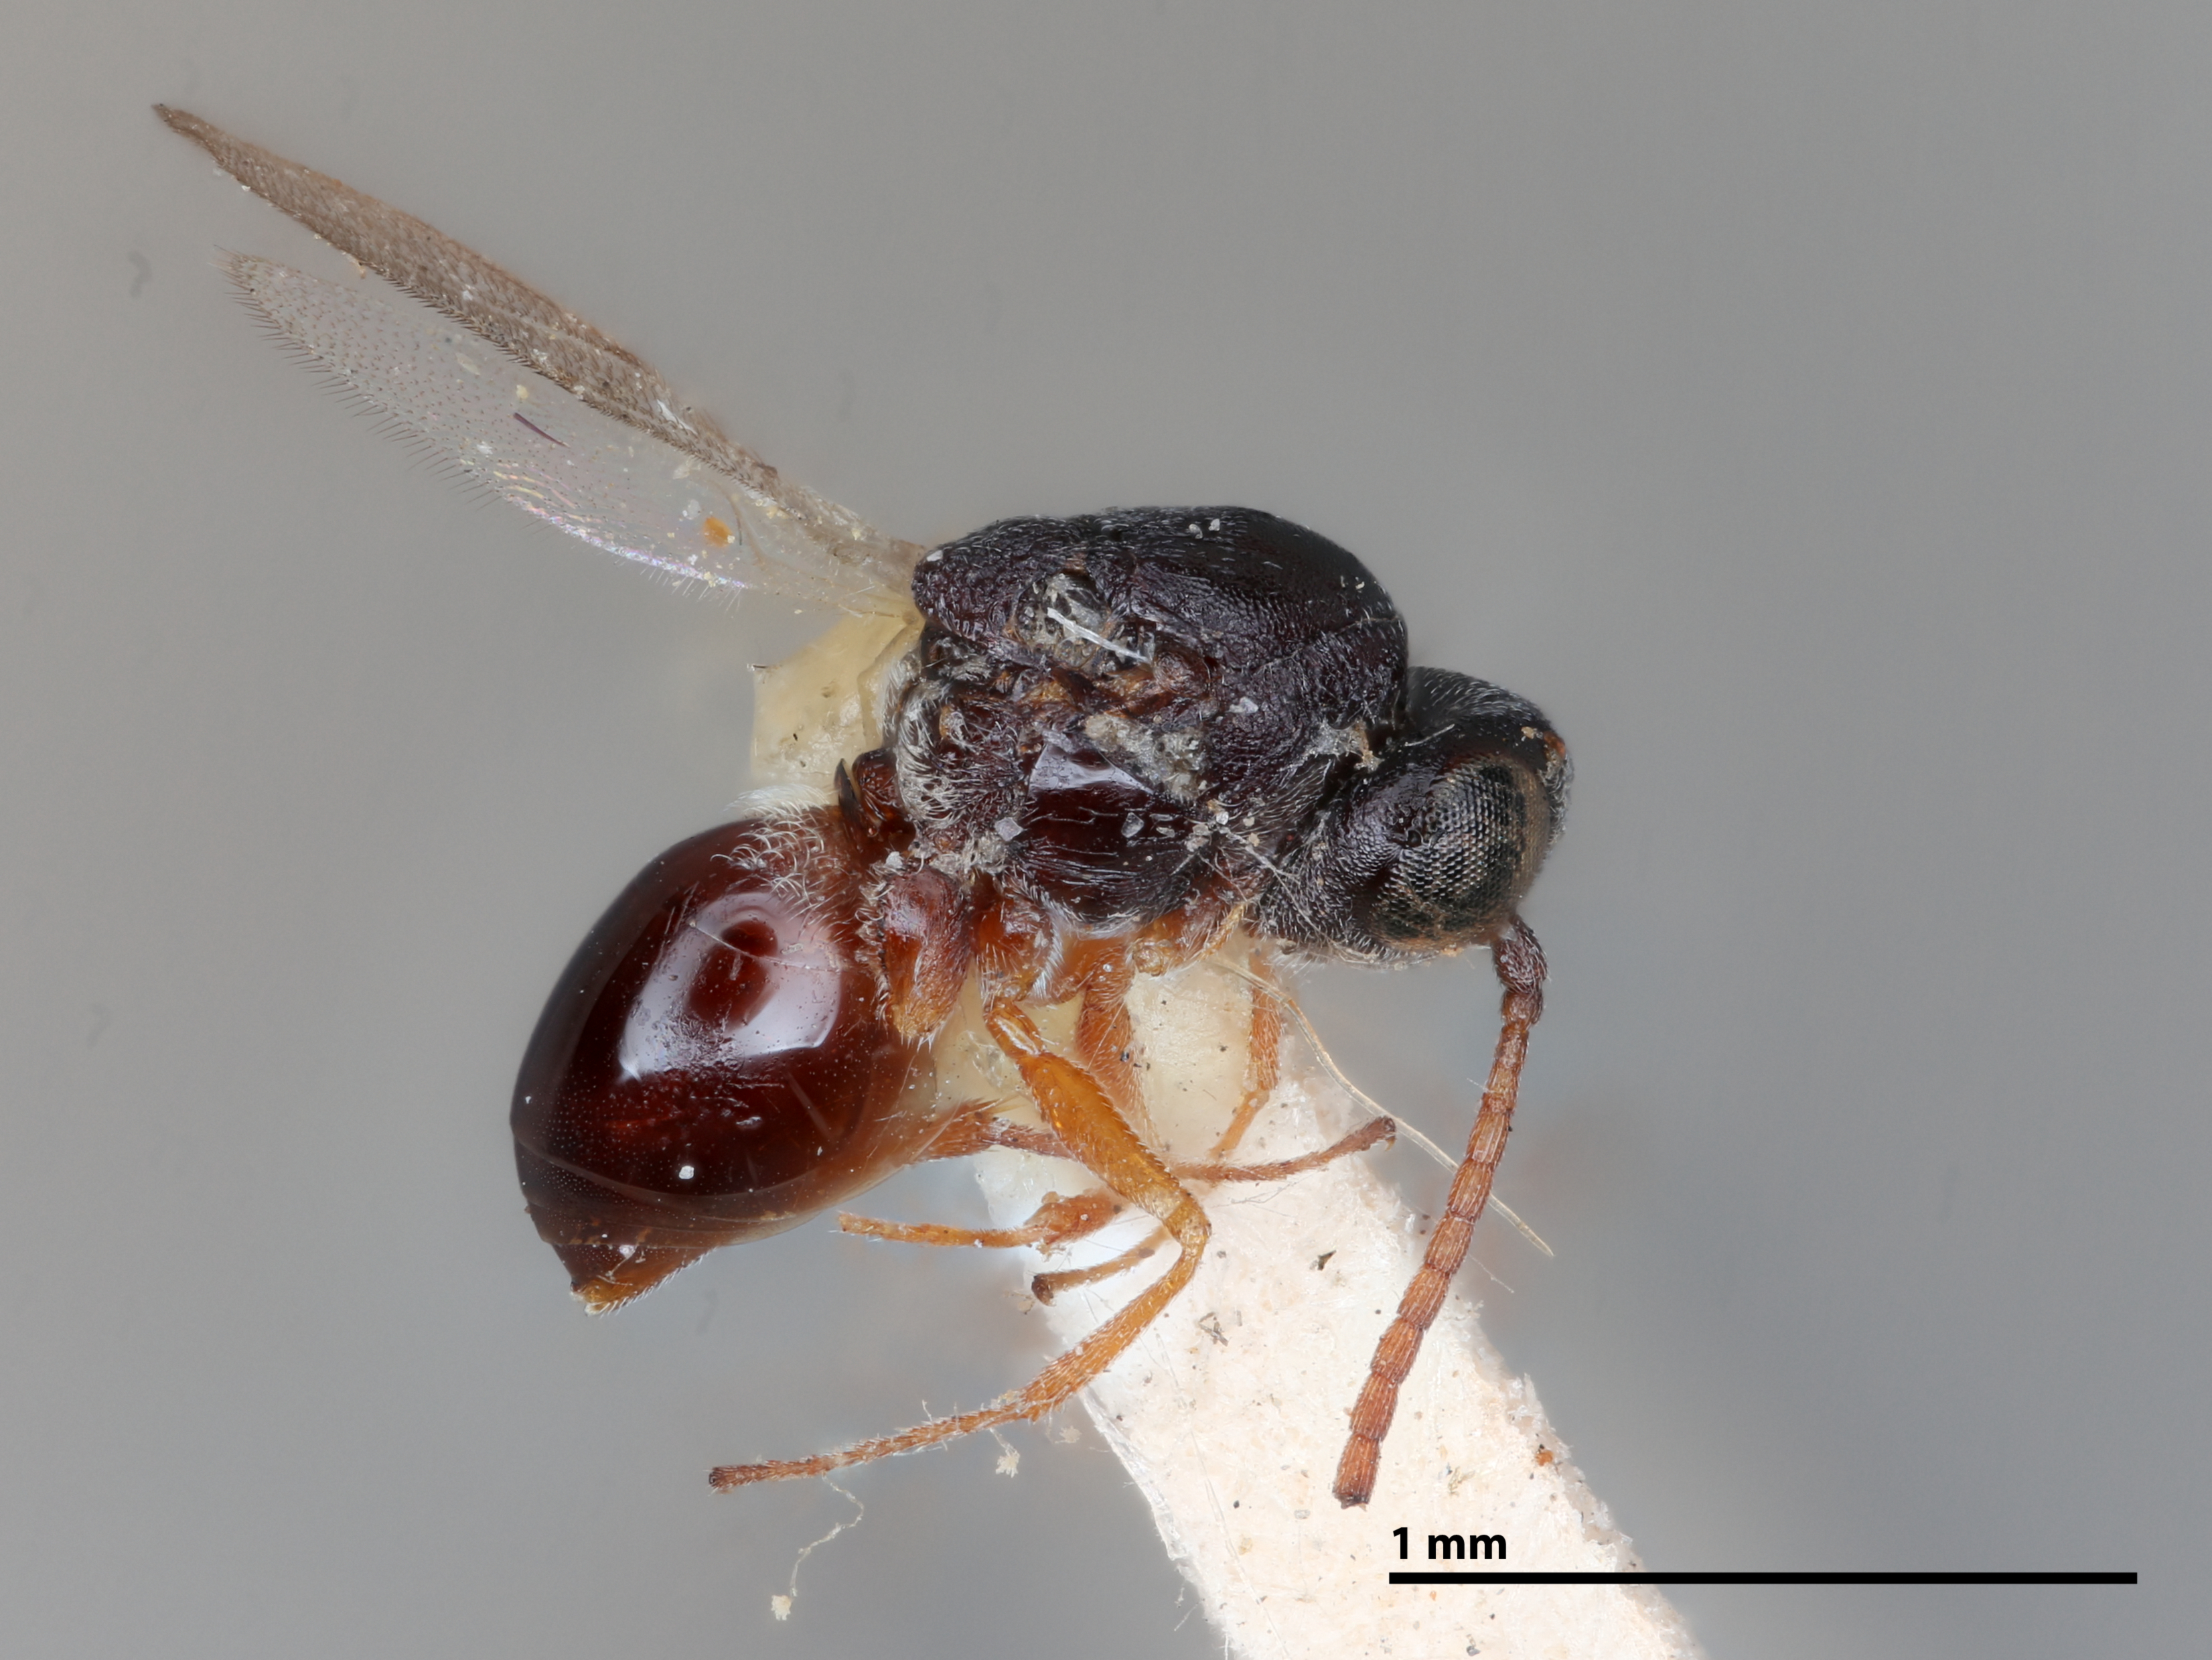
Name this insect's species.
Amblynotus jowensis
